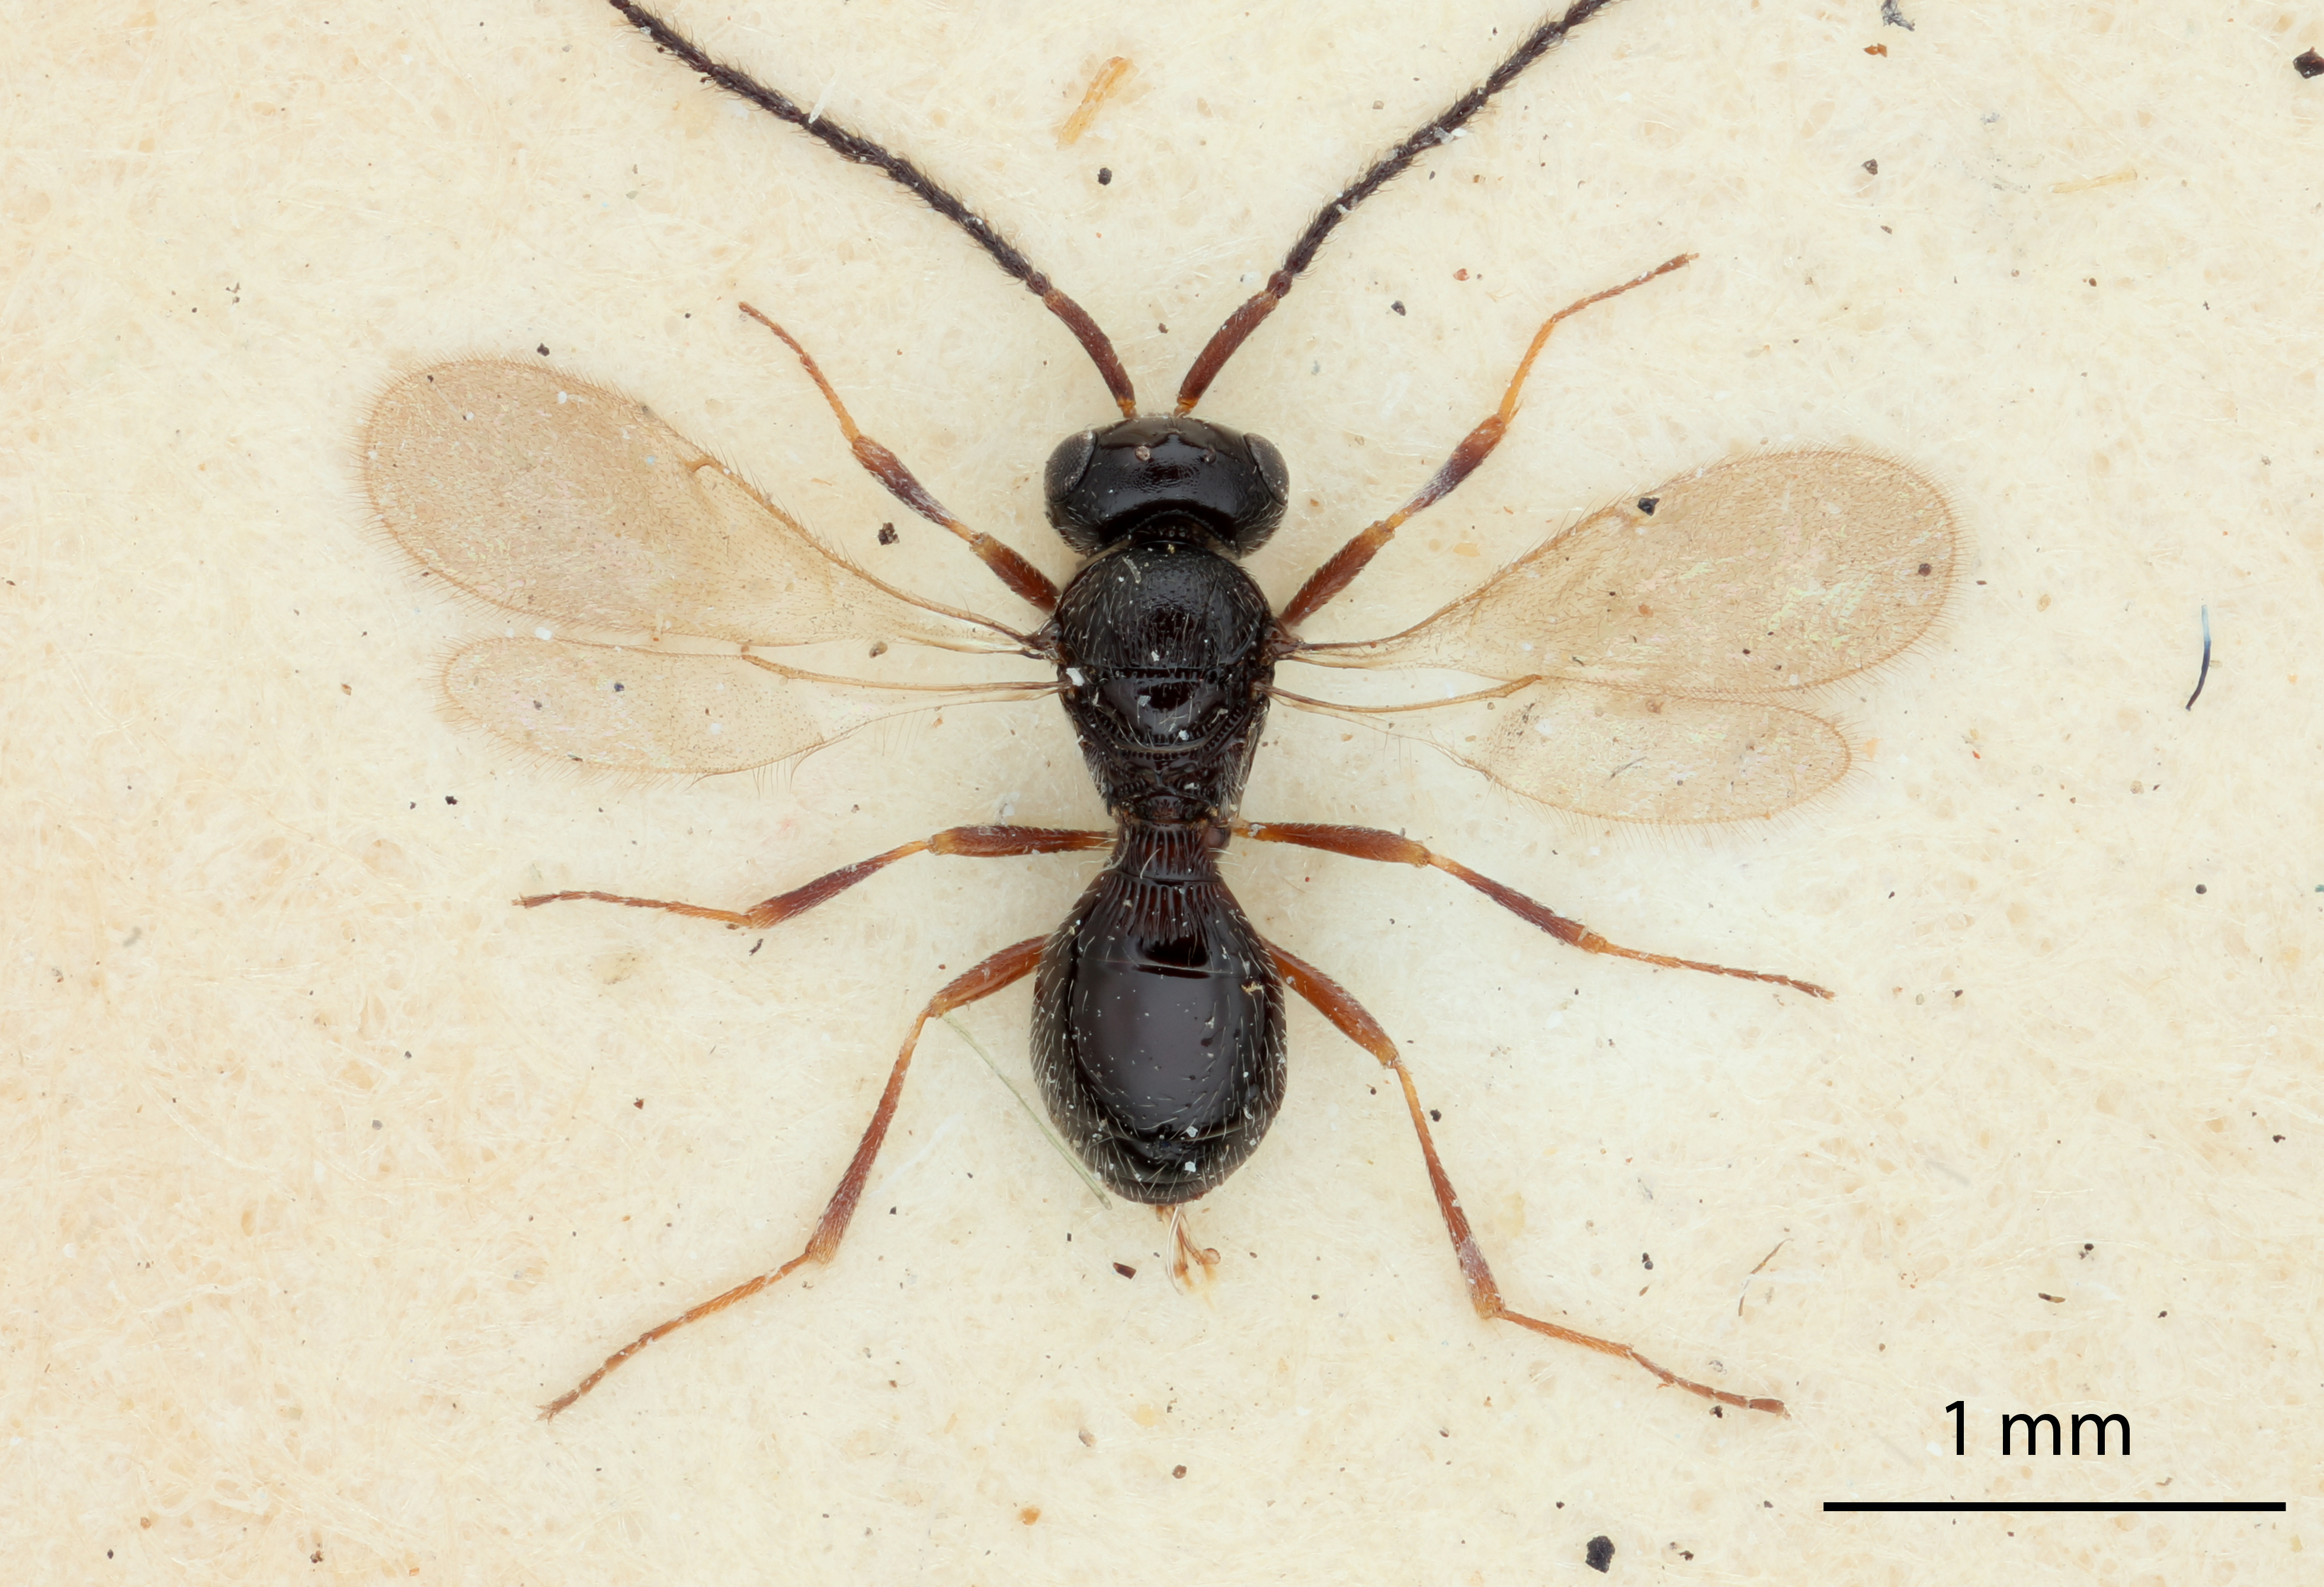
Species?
Trimorus lionotus
